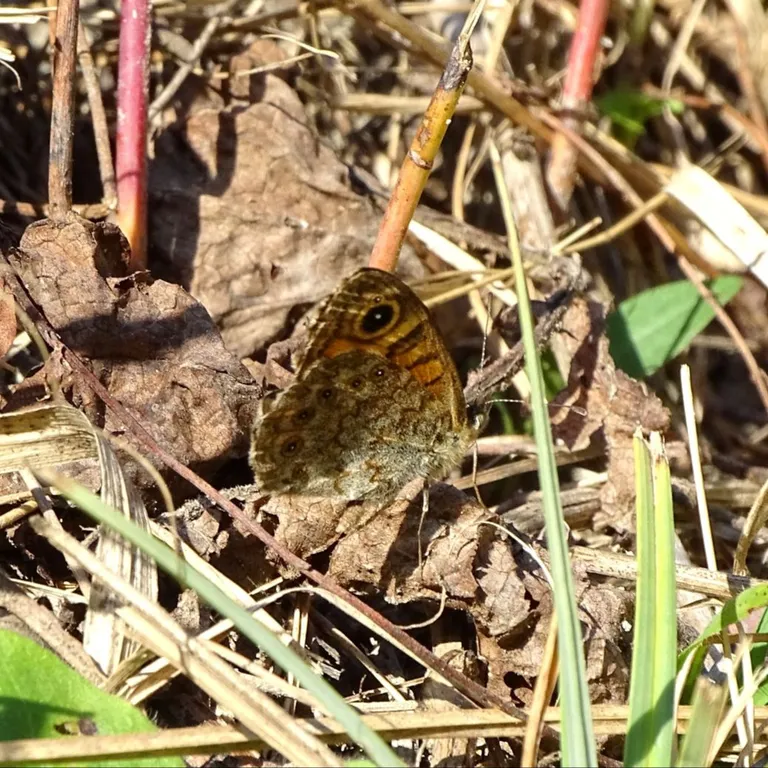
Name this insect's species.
Lasiommata megera (also Pararge megera)
